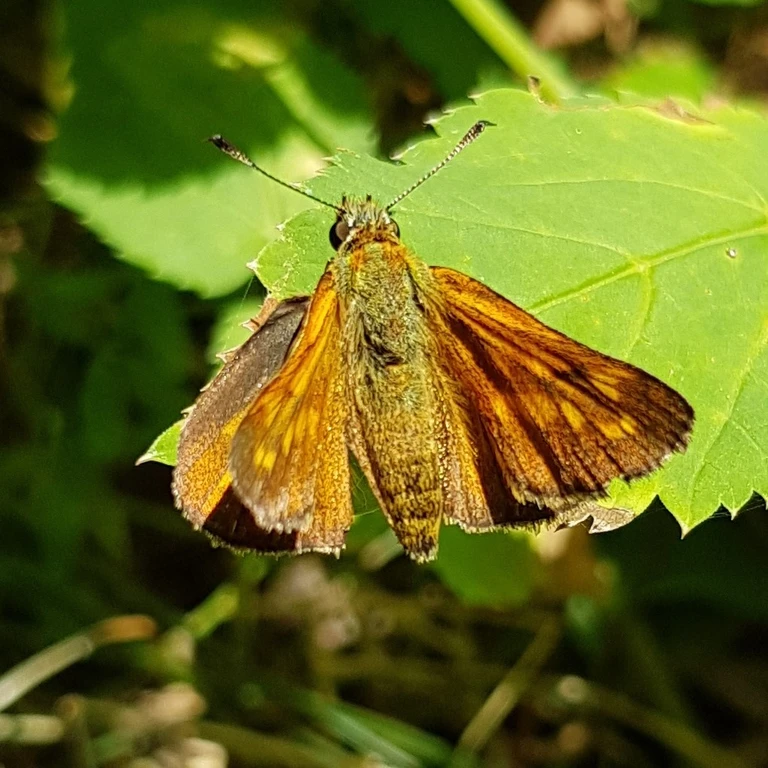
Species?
Ochlodes sylvanus (also Ochlodes venata)
